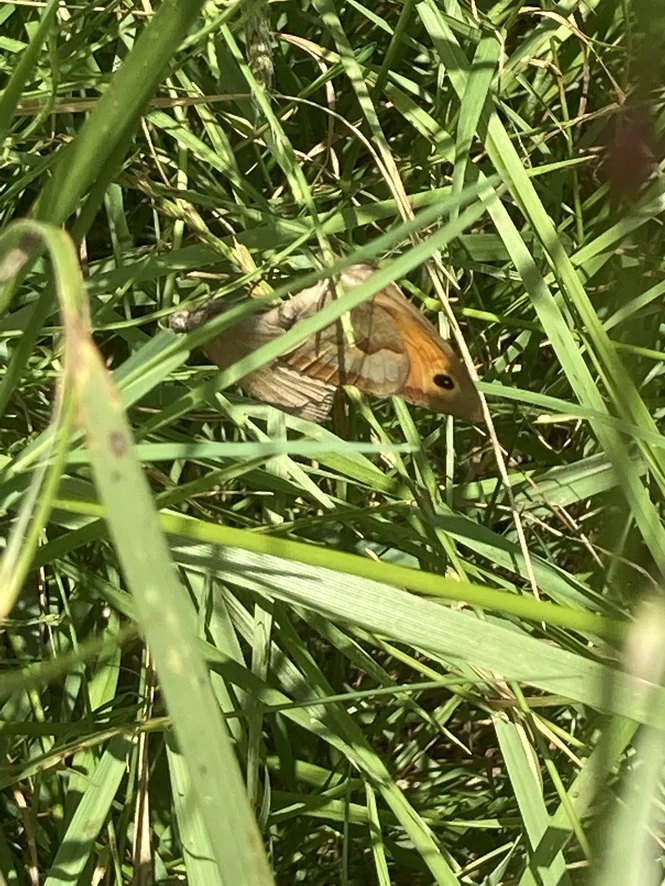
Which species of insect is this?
Maniola jurtina
